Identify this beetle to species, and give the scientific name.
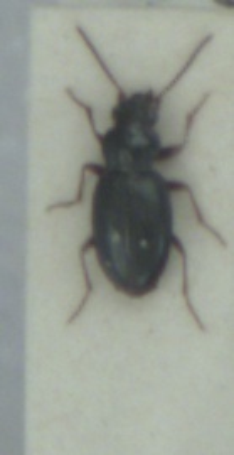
Bembidion schueppelii
